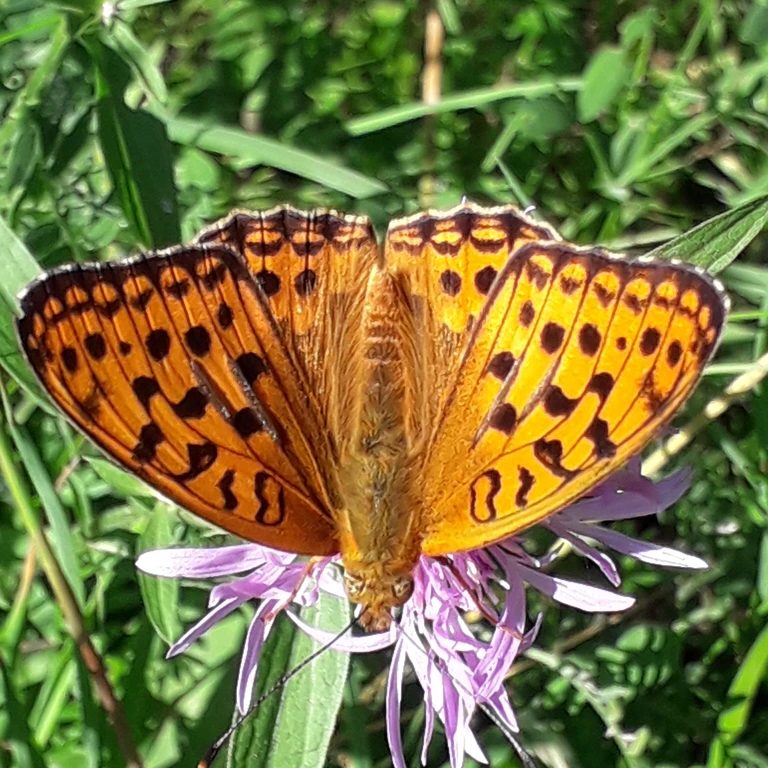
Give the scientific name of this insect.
Fabriciana adippe
